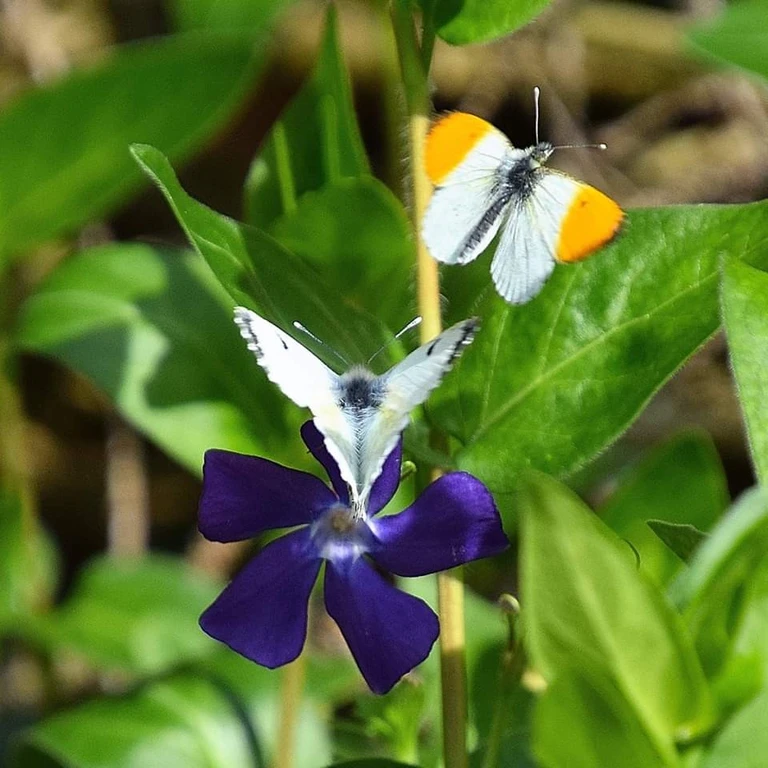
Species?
Anthocharis cardamines
